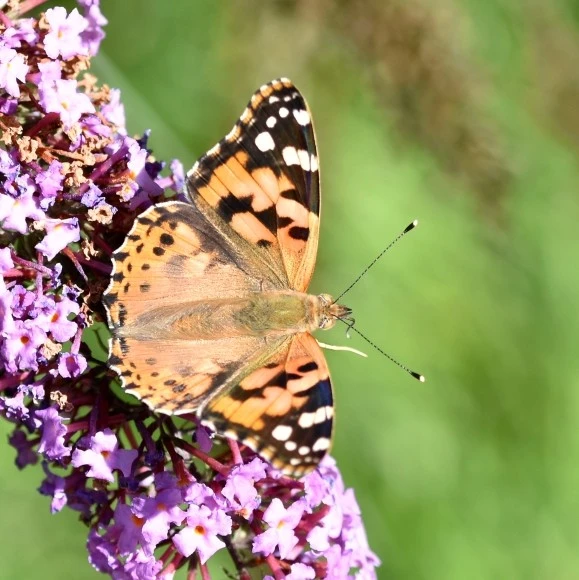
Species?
Vanessa cardui
